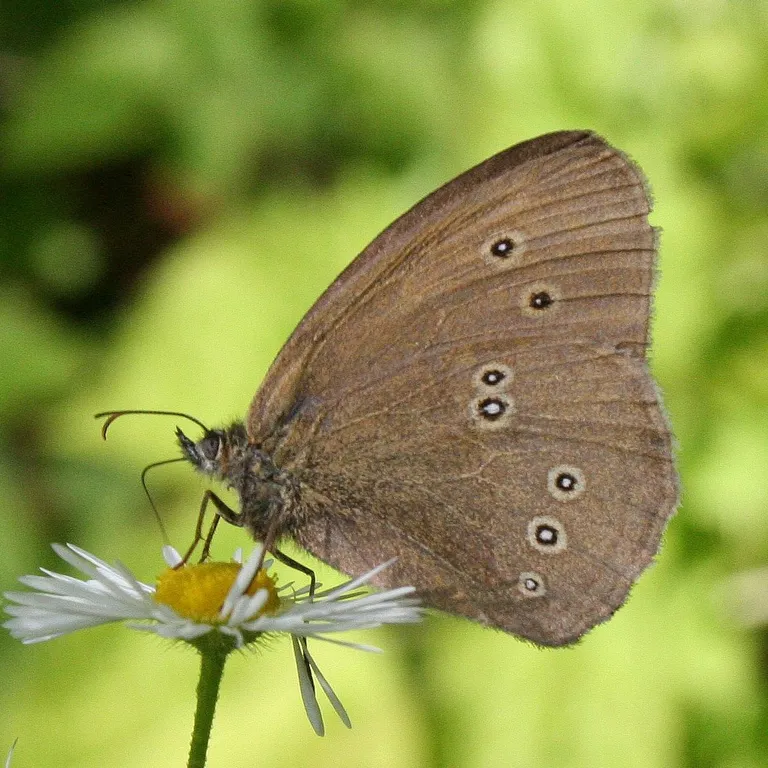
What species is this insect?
Aphantopus hyperantus
